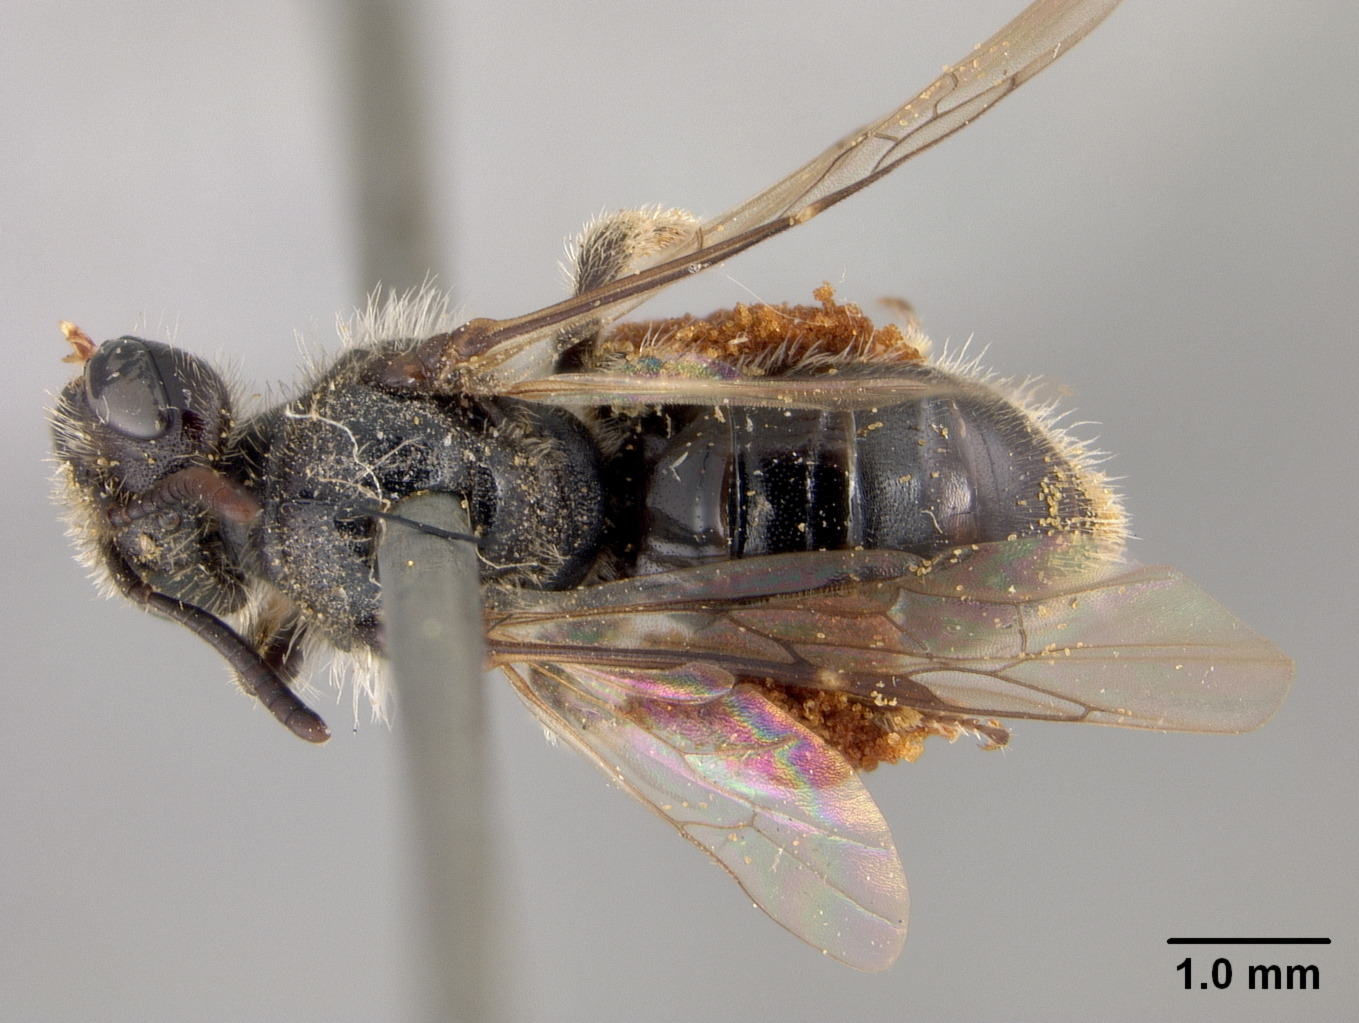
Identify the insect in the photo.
Panurginus cressoniellus
